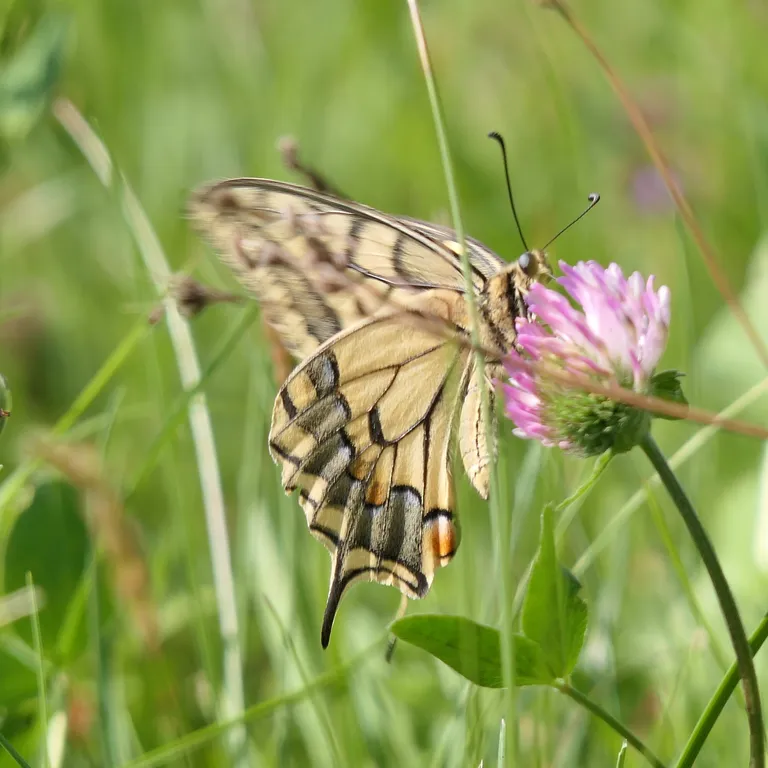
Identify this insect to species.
Papilio machaon
